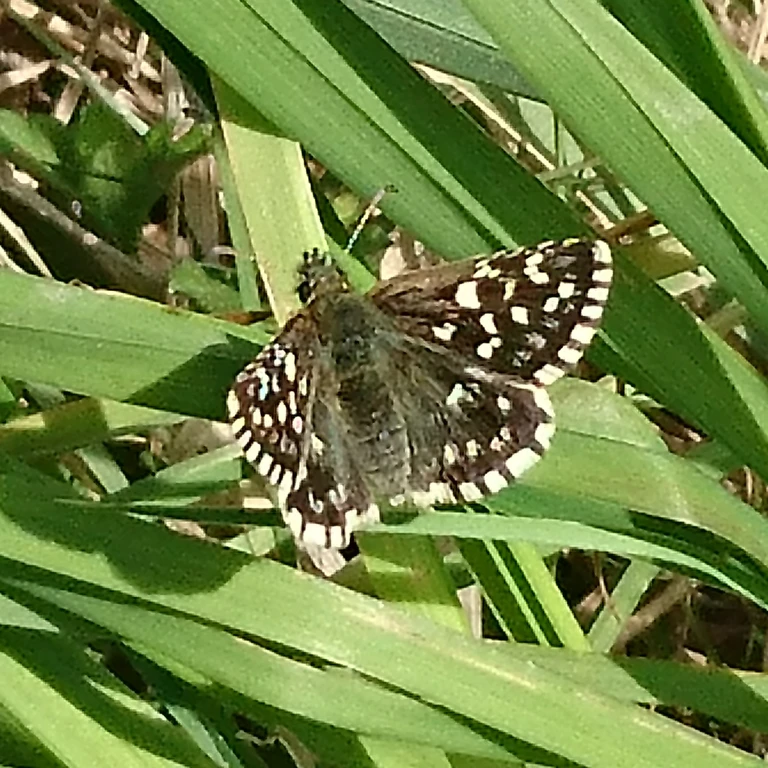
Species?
Pyrgus malvae
